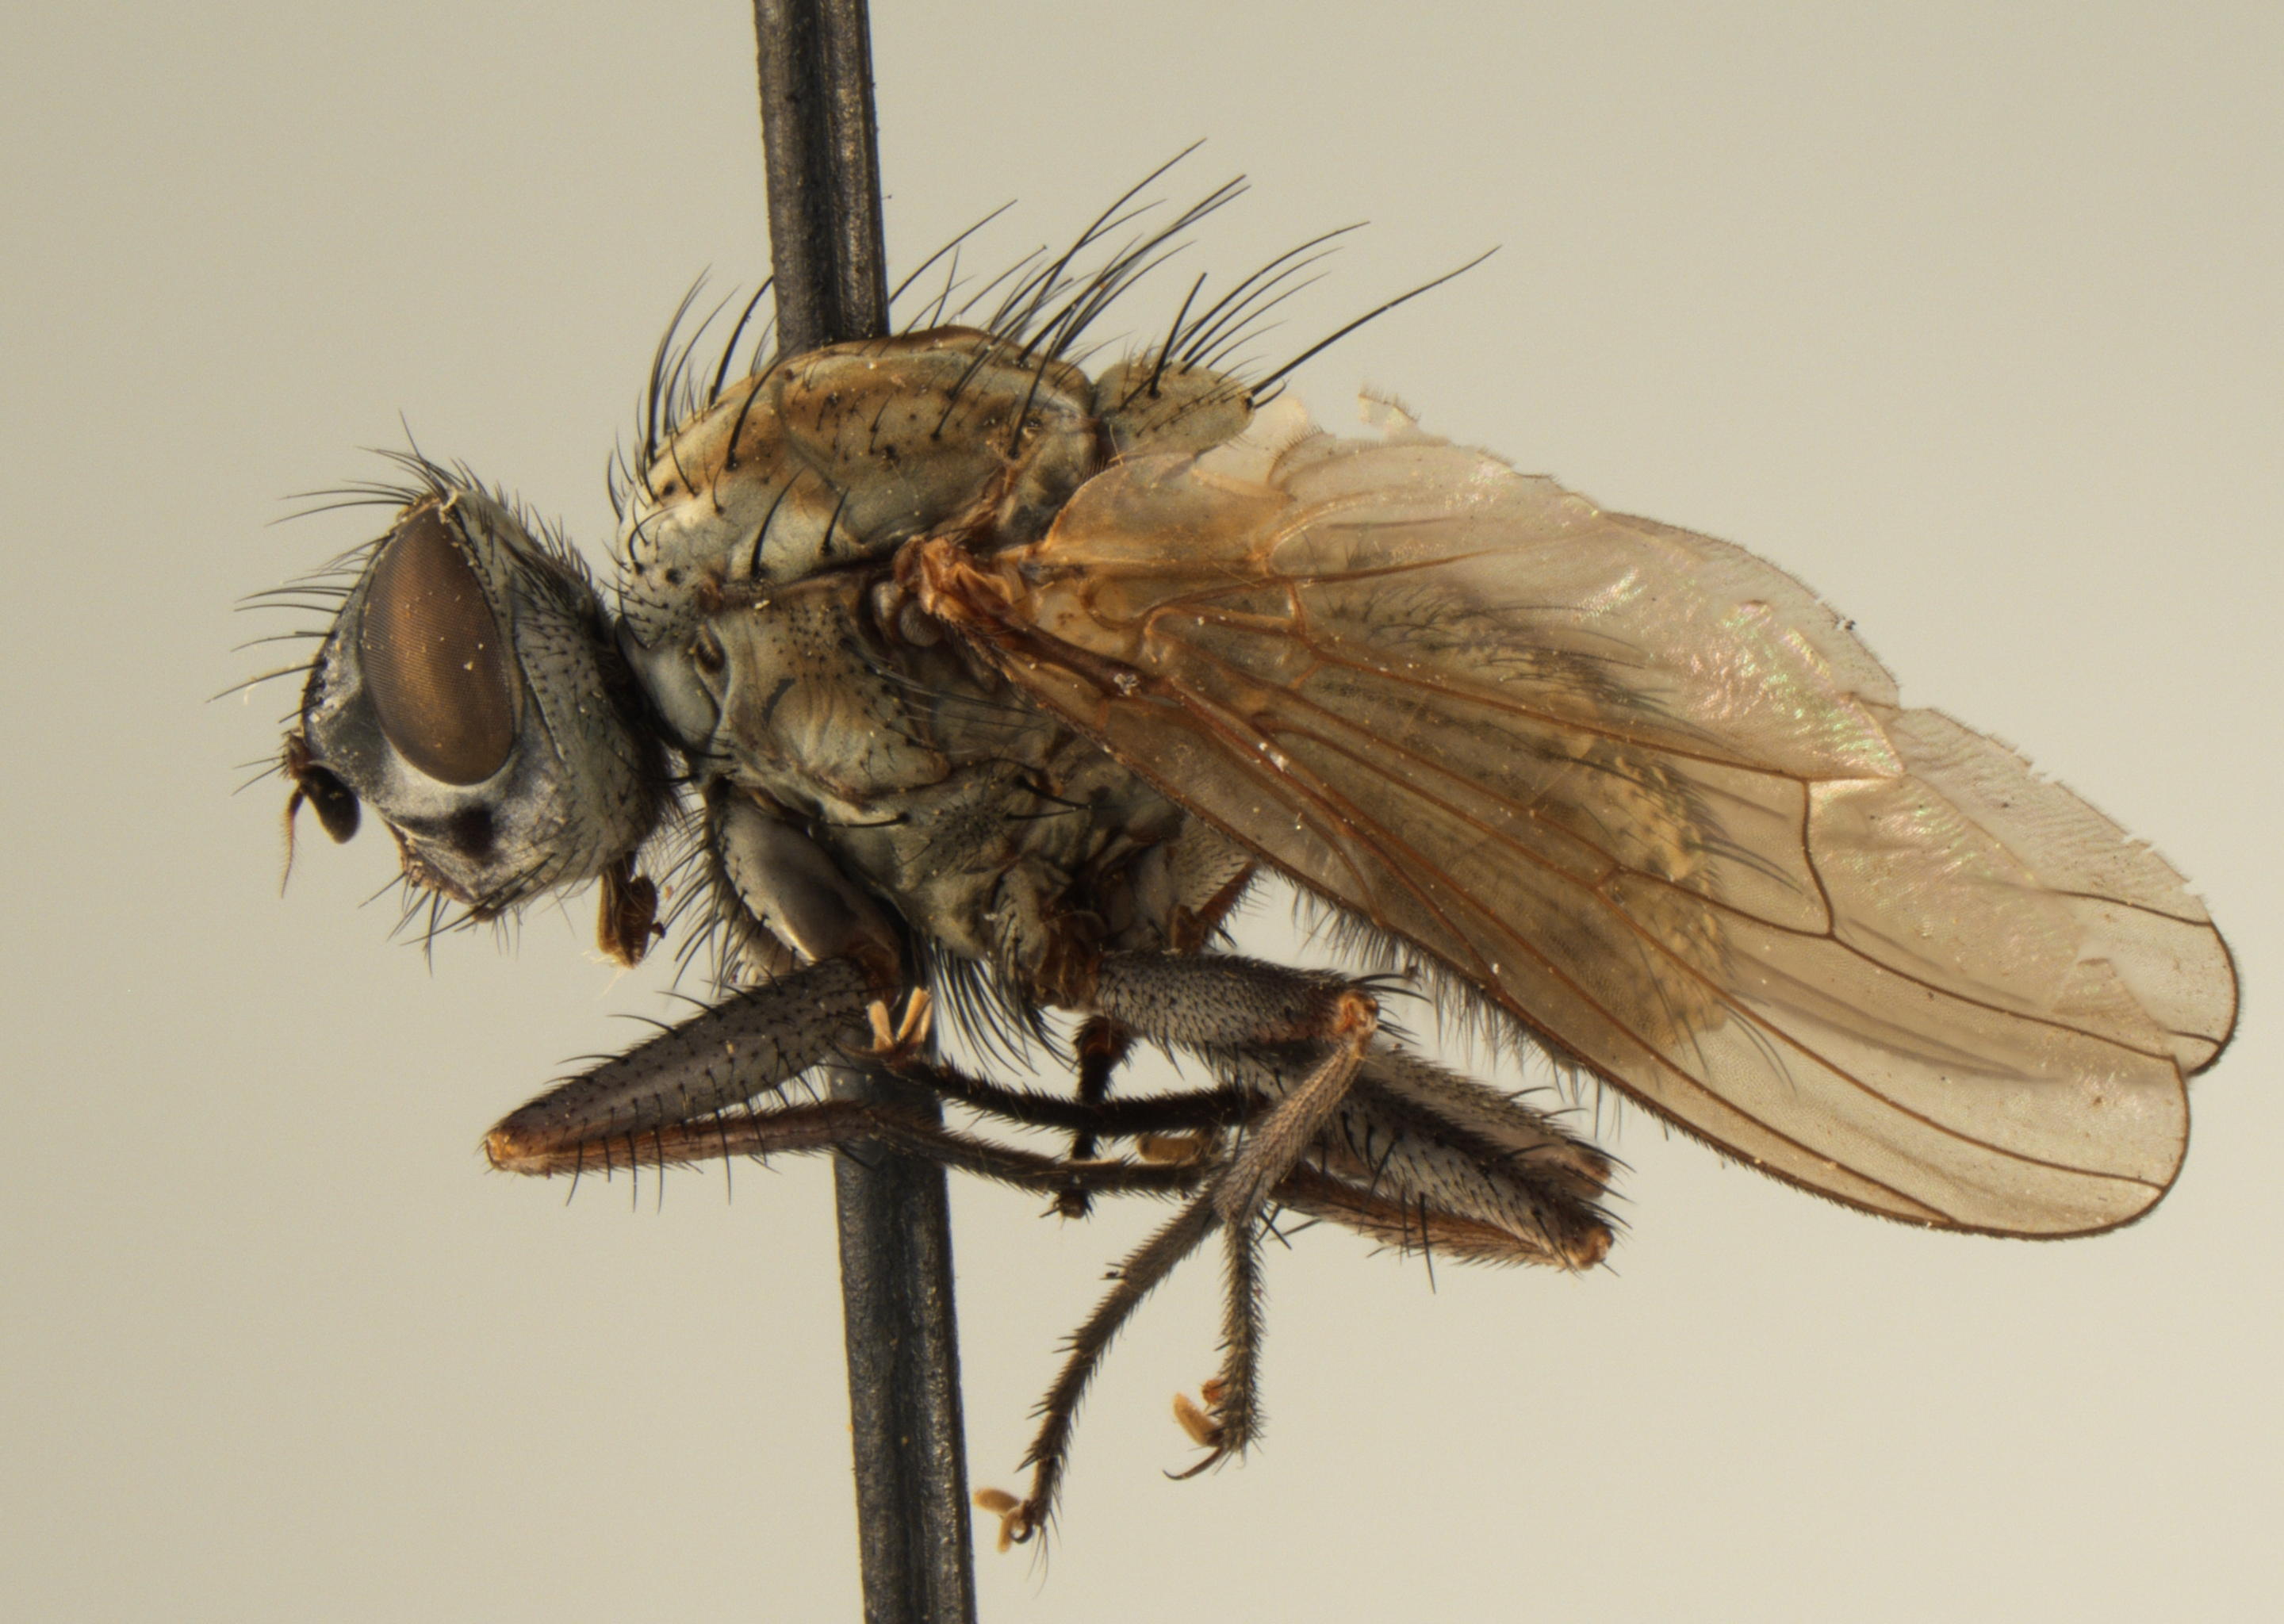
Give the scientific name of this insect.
Leucophora subvittata (also Hammomyia subvittata)
